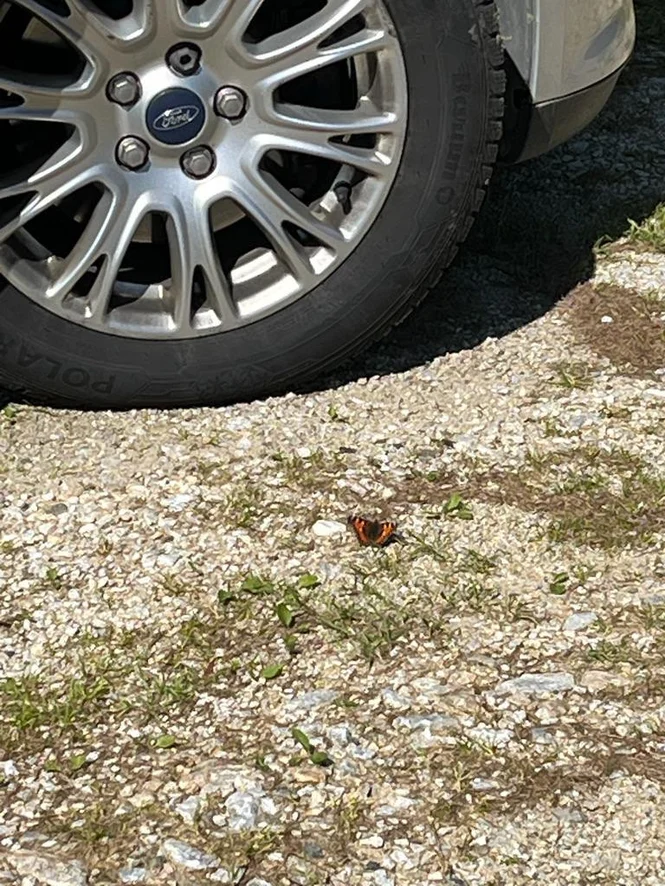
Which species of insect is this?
Aglais urticae
